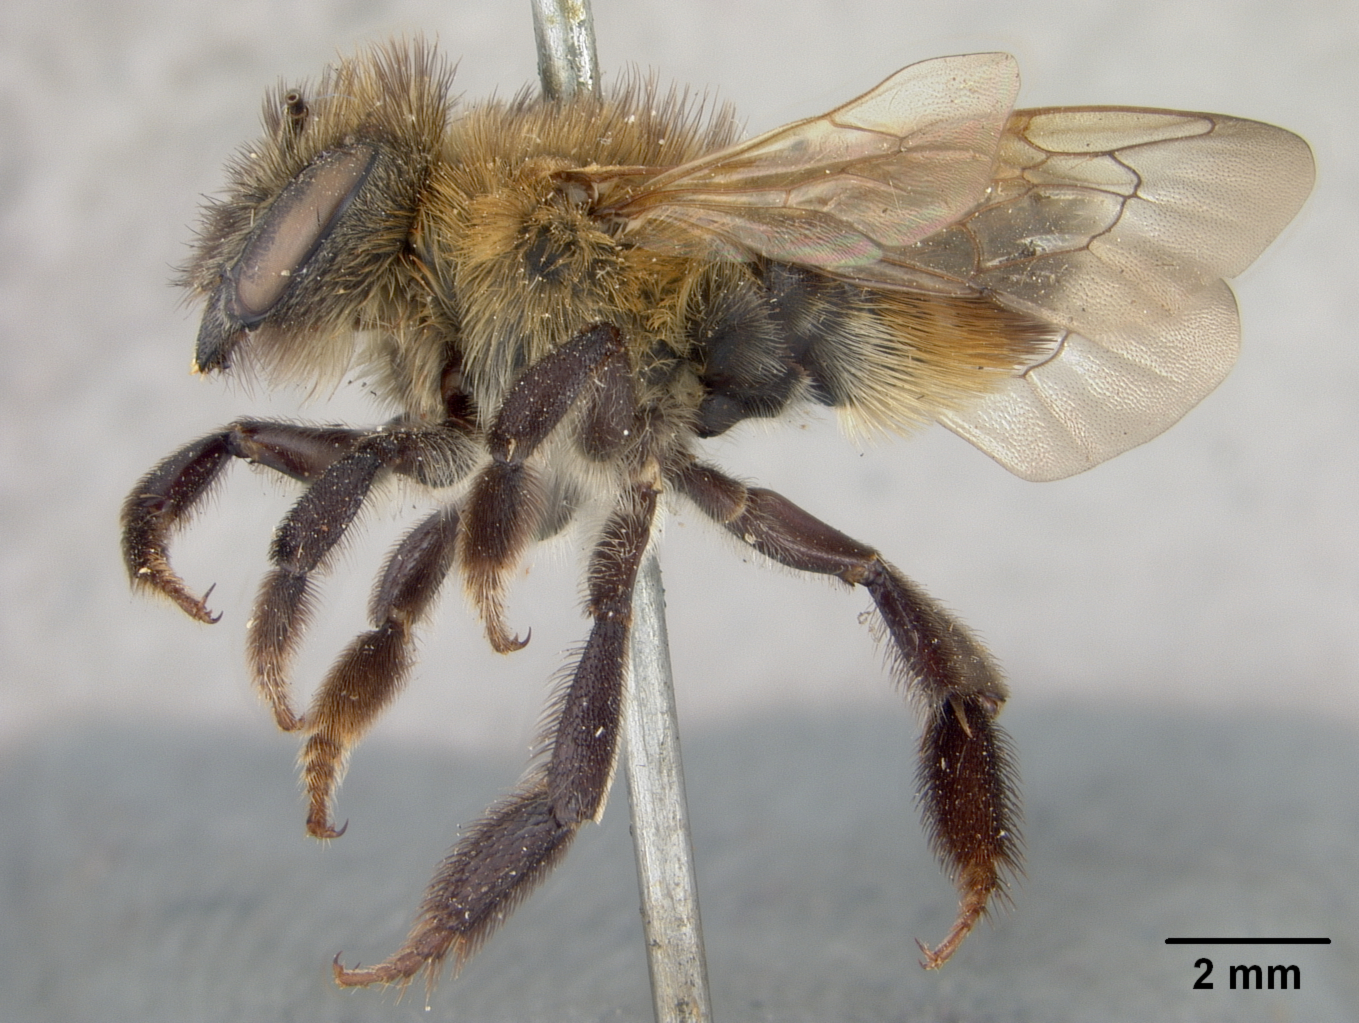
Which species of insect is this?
Megachile perenensis
